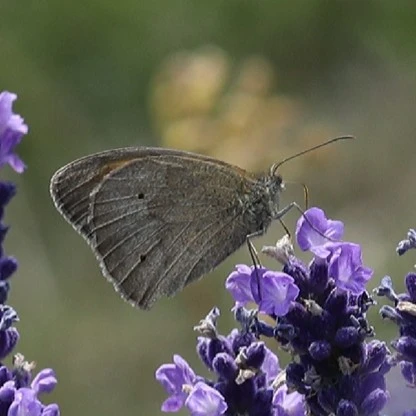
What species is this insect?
Maniola jurtina
